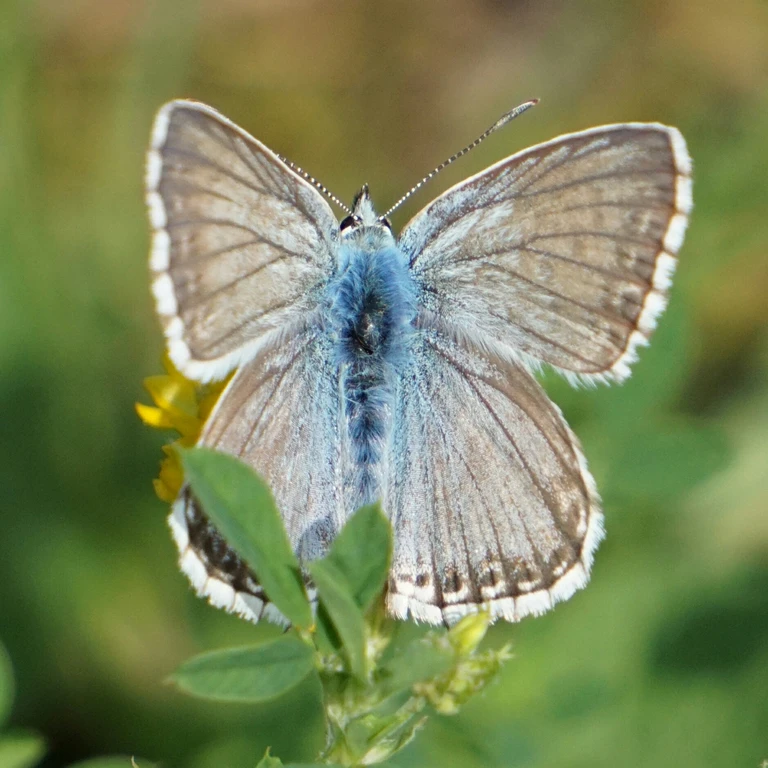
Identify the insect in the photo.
Lysandra coridon
